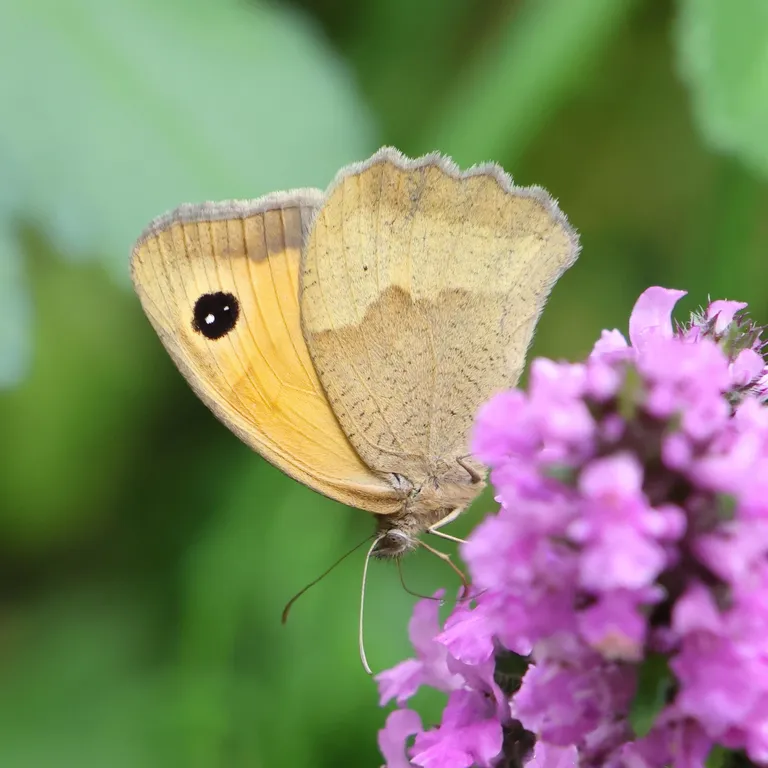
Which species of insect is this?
Maniola jurtina
